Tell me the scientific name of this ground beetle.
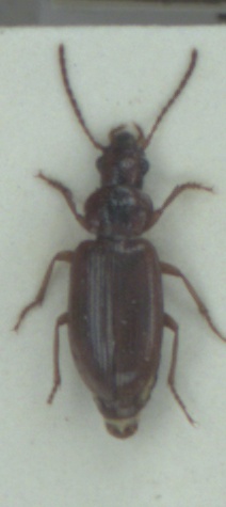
Dicheirotrichus gustavii
